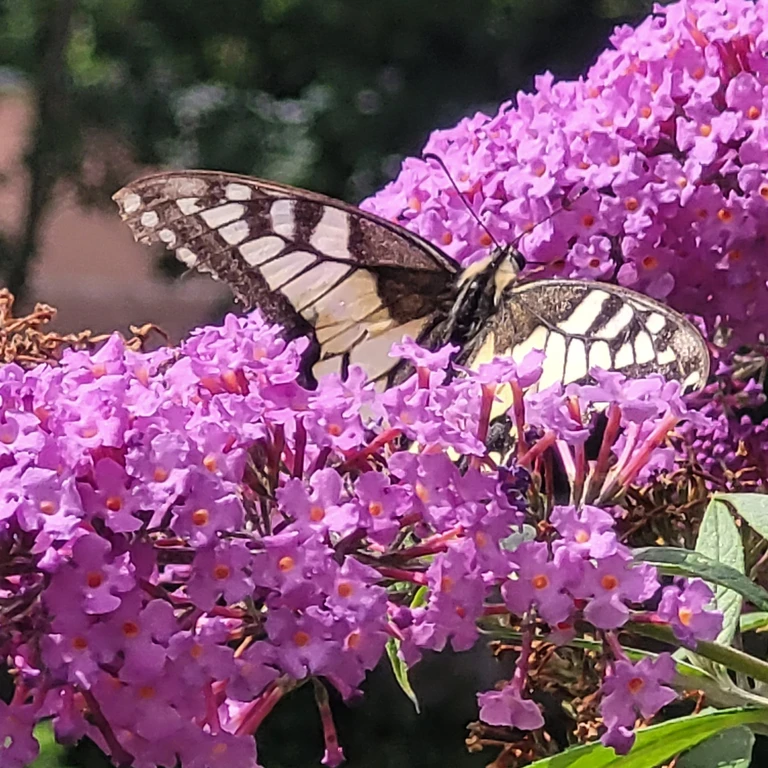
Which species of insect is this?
Papilio machaon
